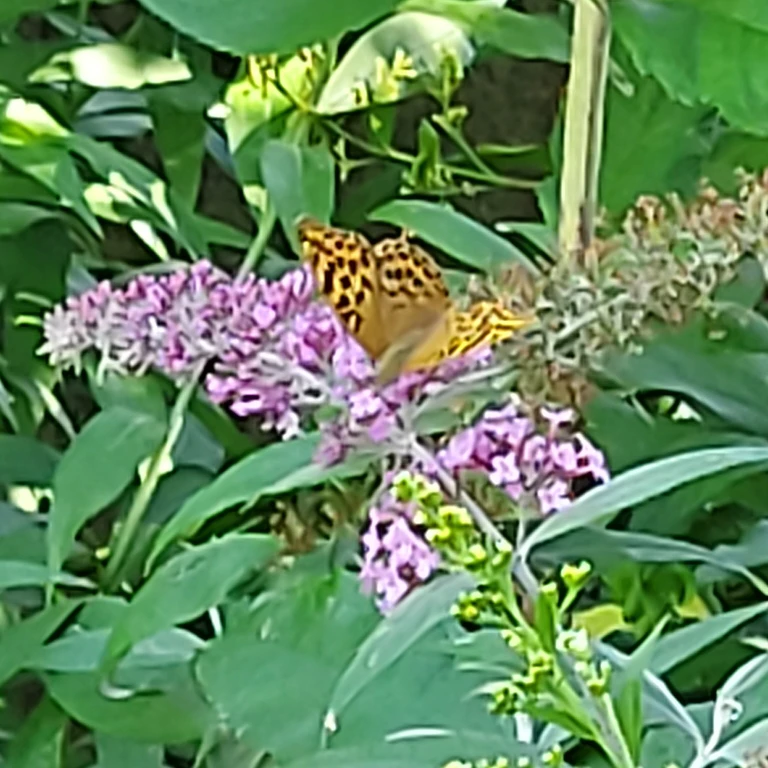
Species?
Argynnis paphia
